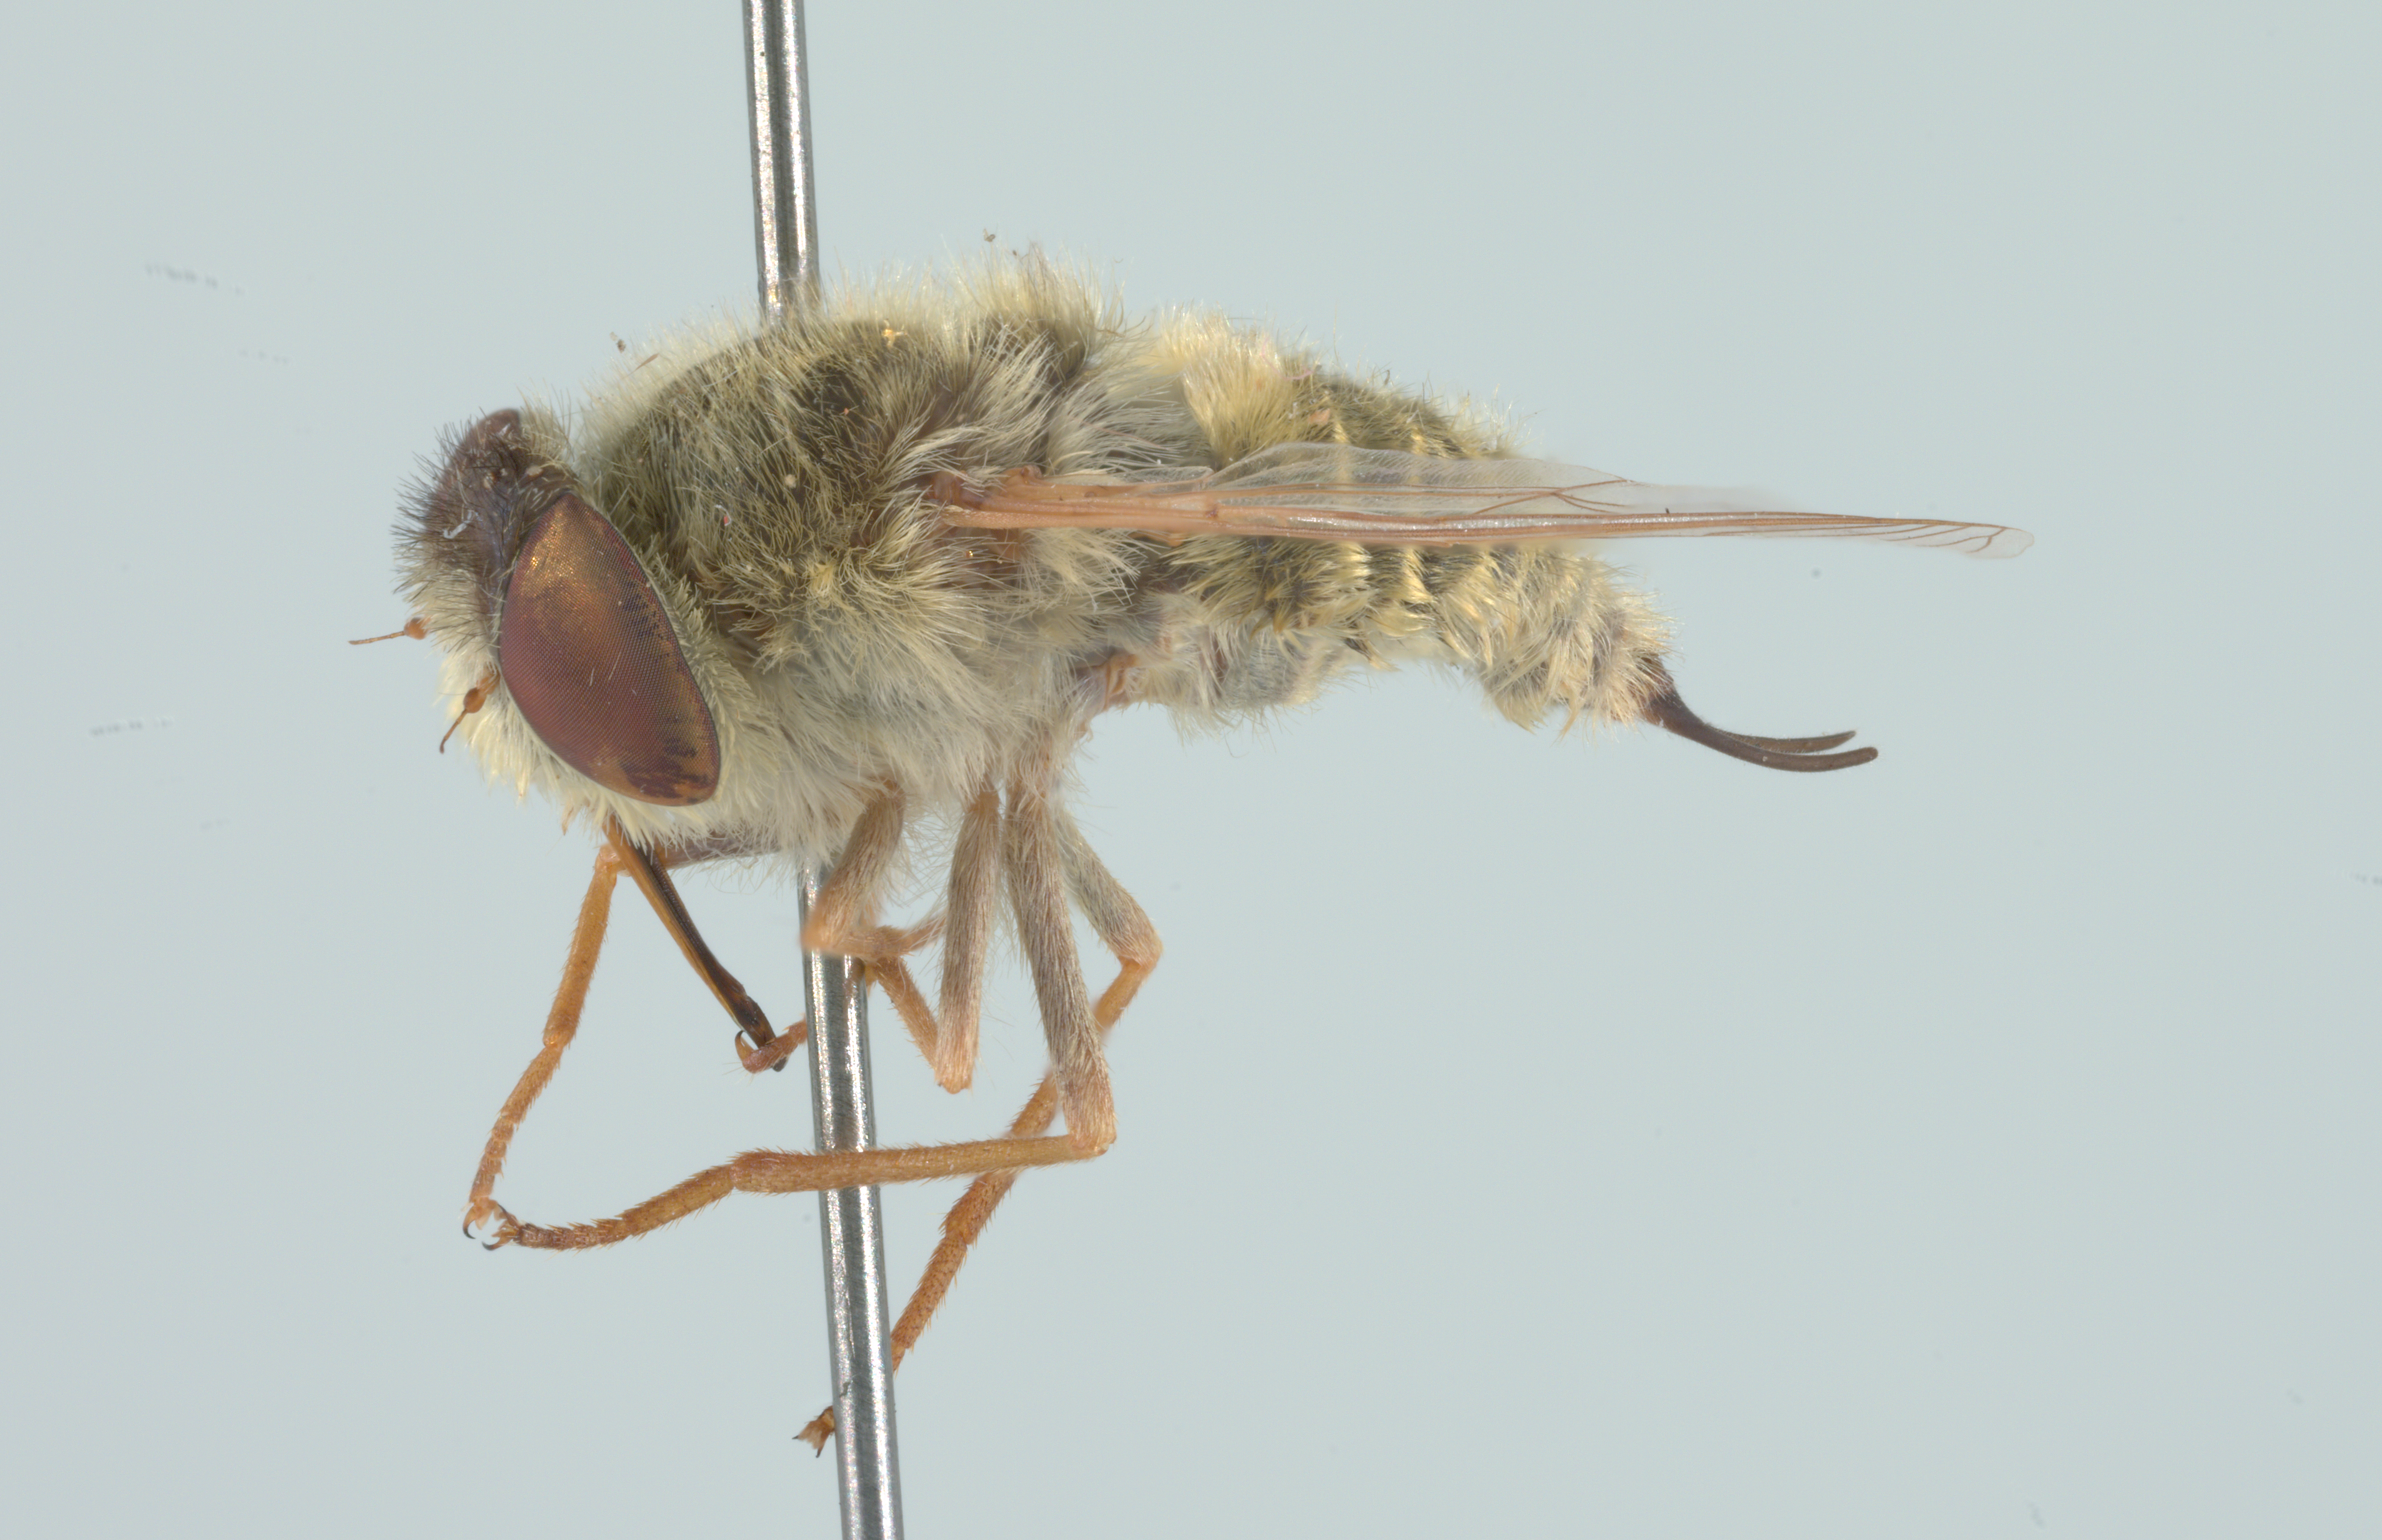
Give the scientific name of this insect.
Neorhynchocephalus sackenii
